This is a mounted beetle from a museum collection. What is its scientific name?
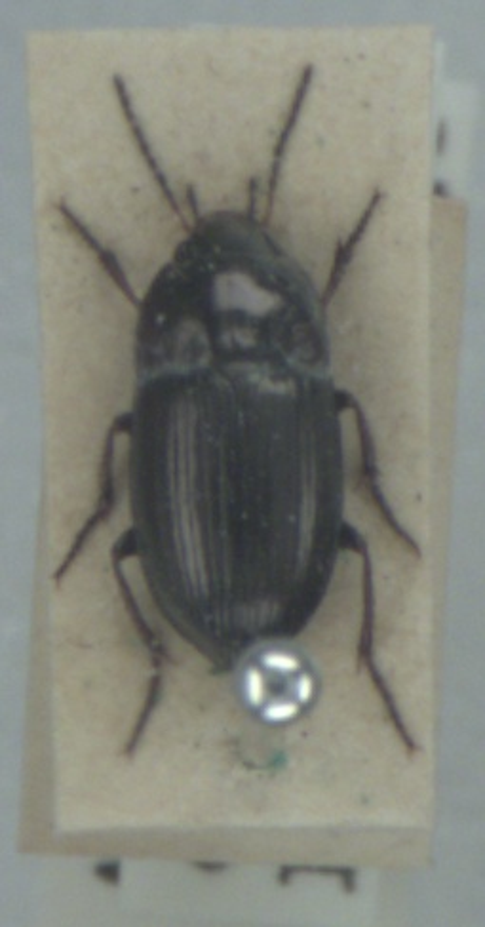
Amara communis
